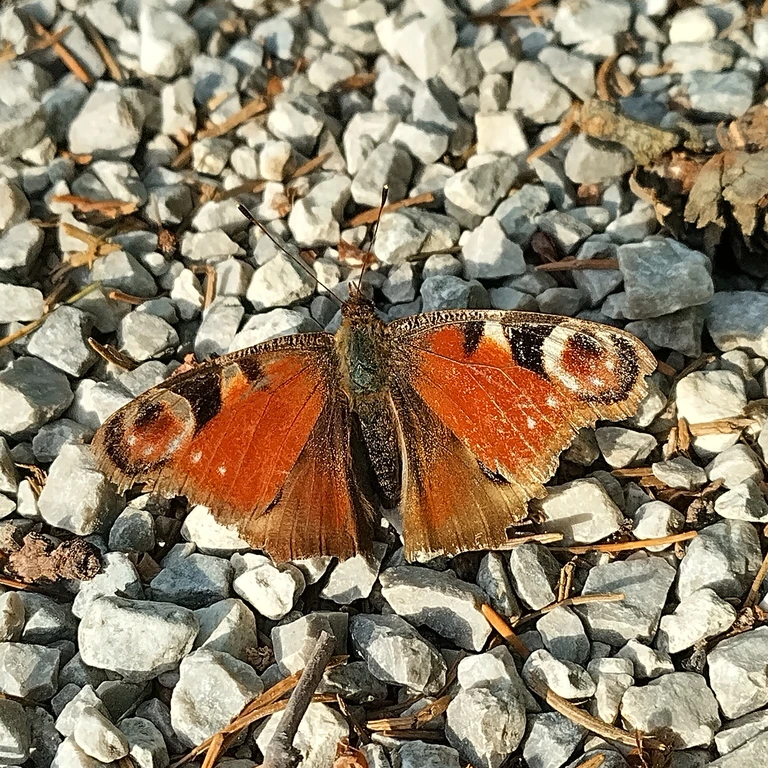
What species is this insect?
Aglais io
